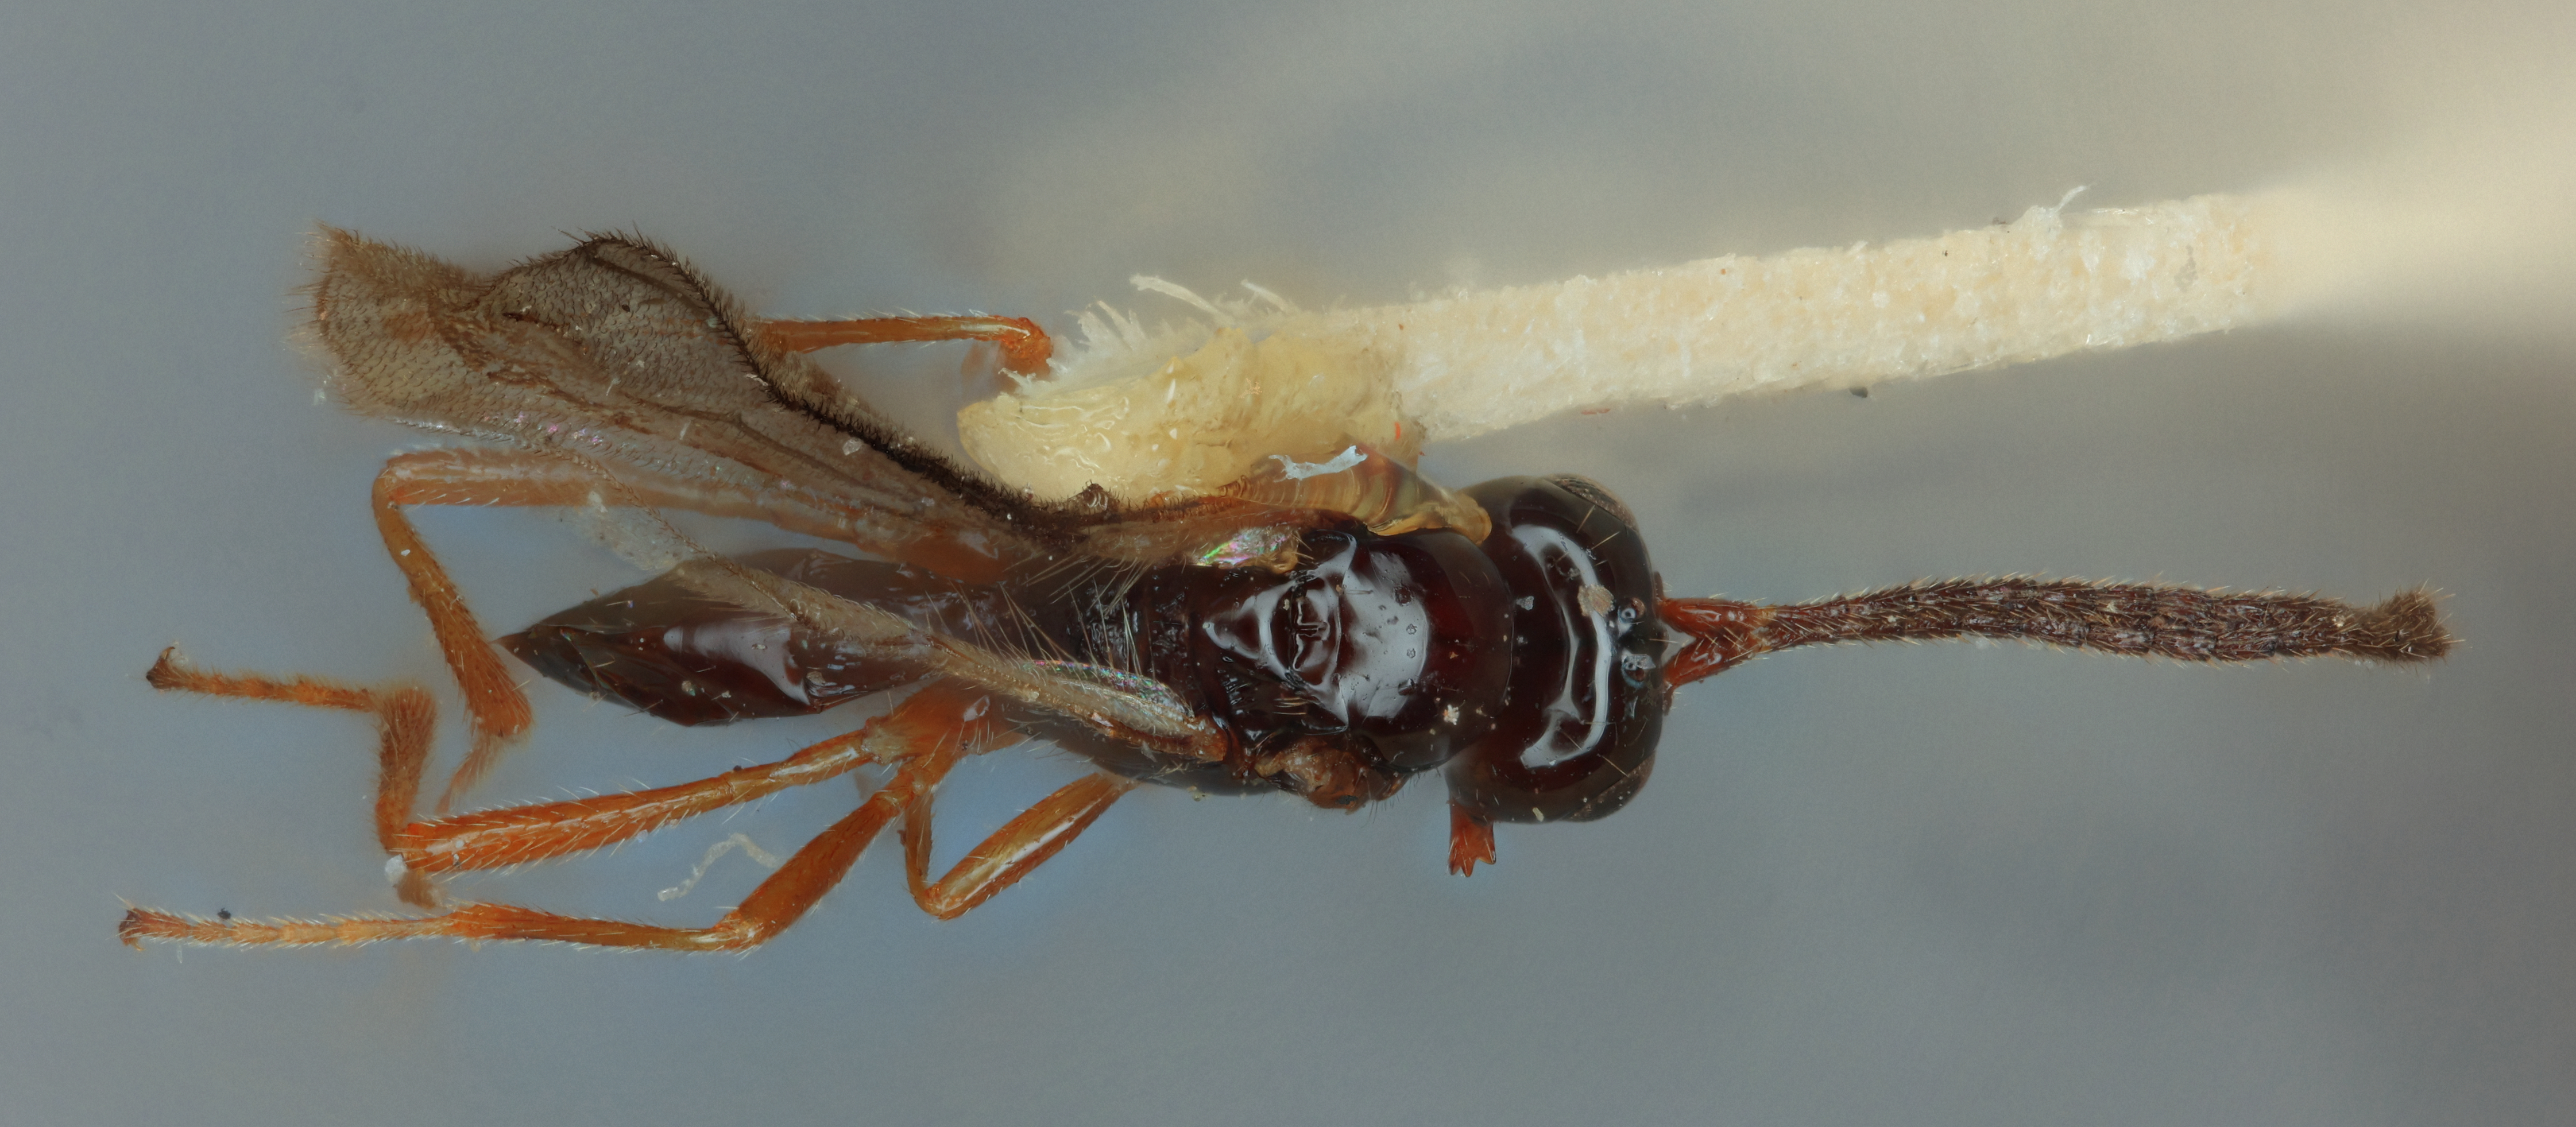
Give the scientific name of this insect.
Aspilota melabasis
